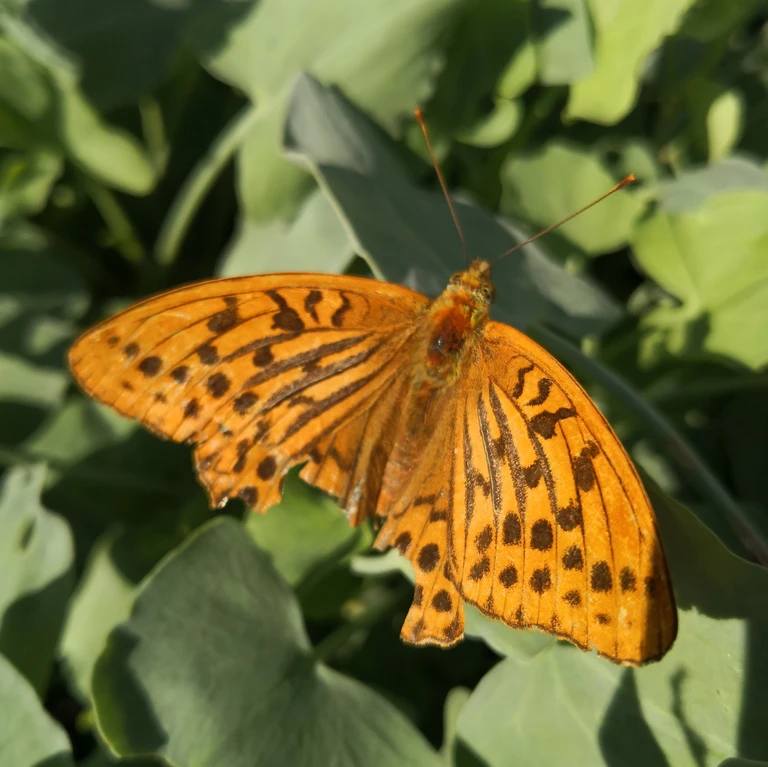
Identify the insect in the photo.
Argynnis paphia
